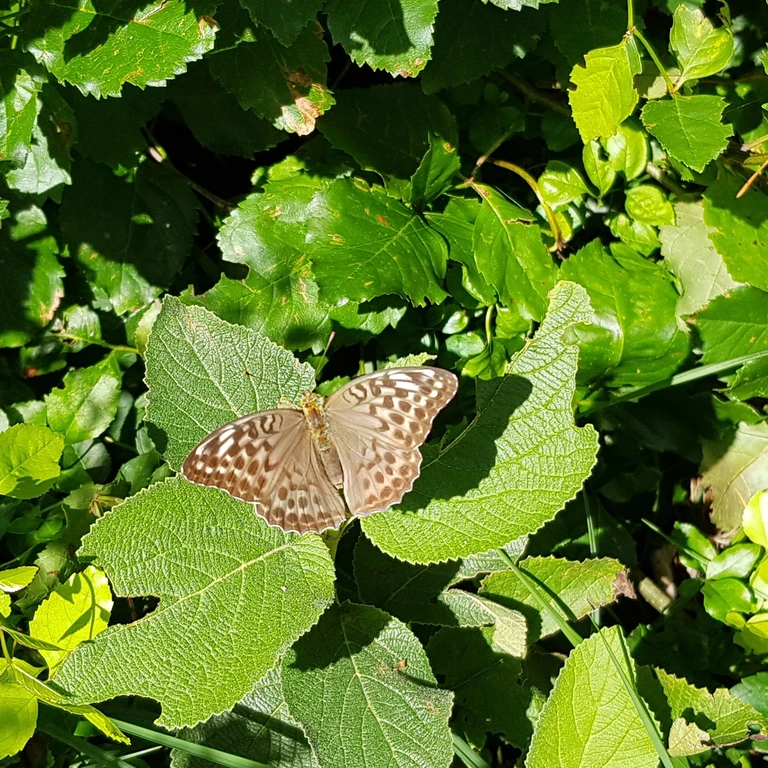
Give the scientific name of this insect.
Argynnis paphia
